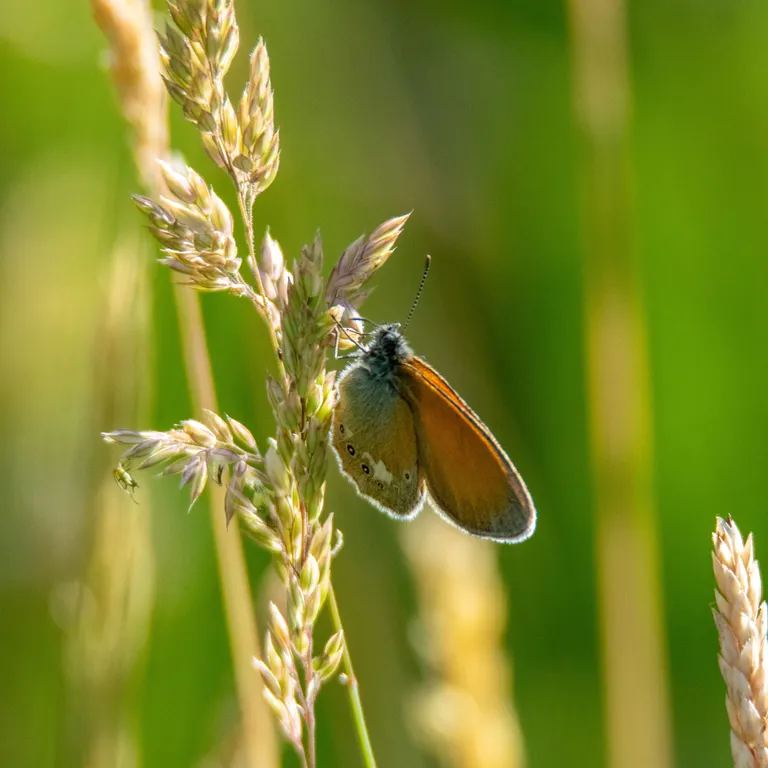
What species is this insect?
Coenonympha glycerion (also Coenonympha iphis)
